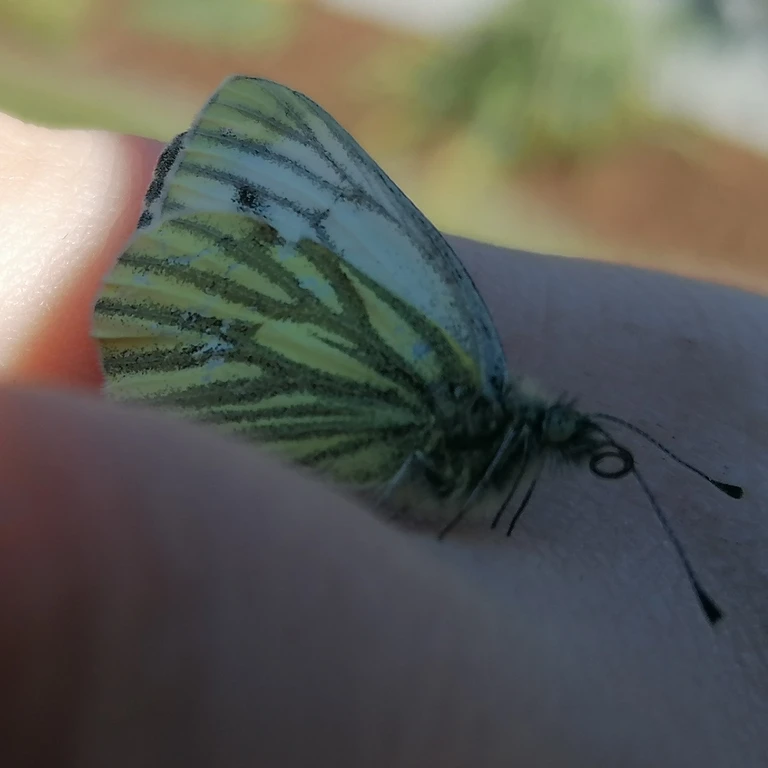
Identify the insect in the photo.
Pieris napi
